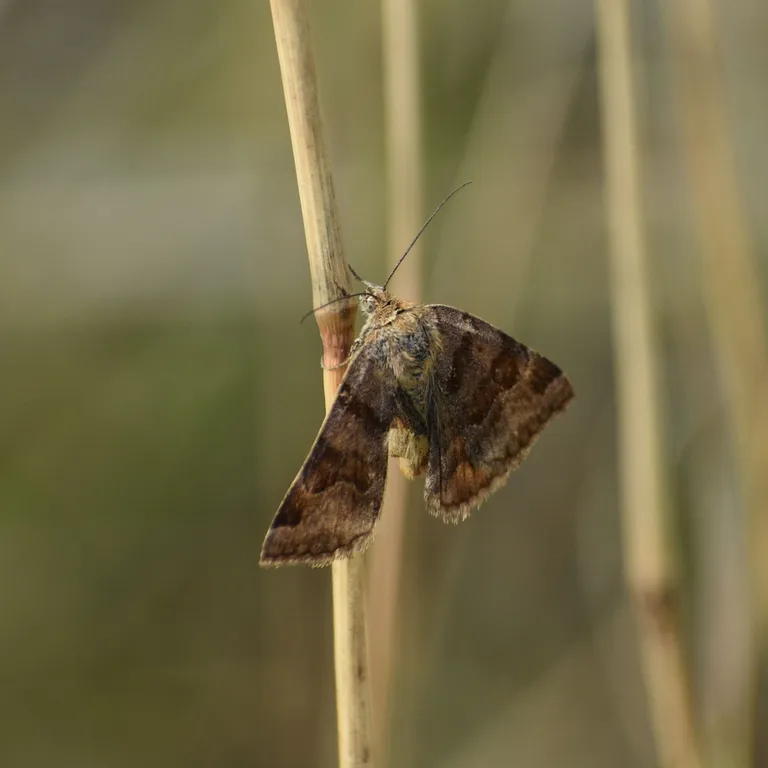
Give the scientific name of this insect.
Euclidia glyphica
